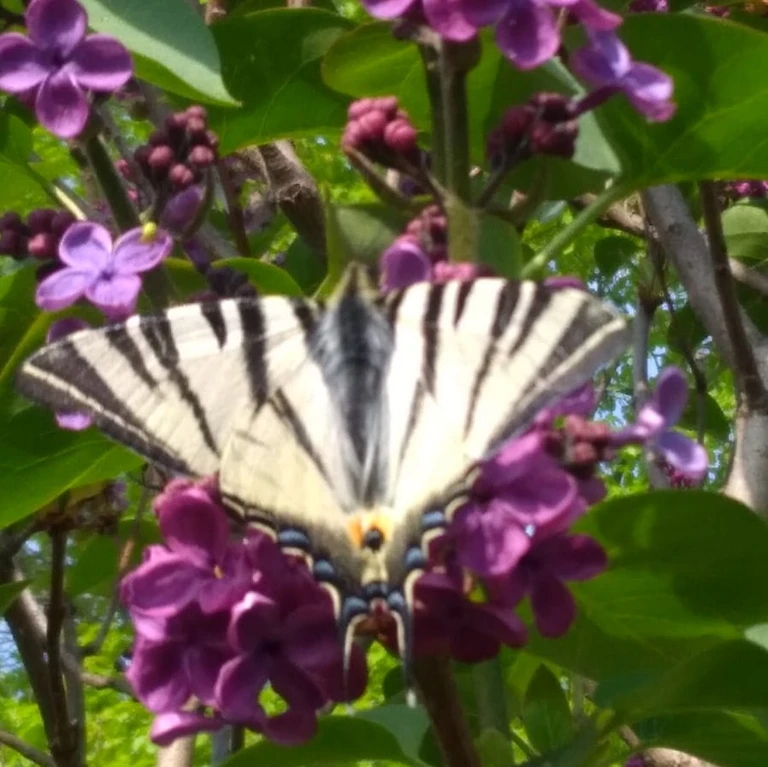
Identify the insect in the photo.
Iphiclides podalirius
